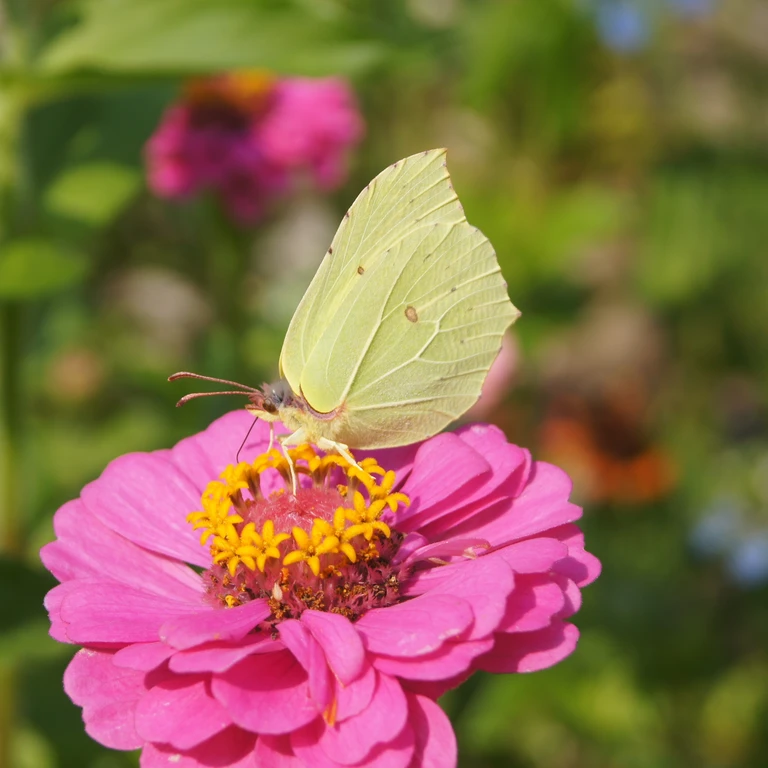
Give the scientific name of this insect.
Gonepteryx rhamni
